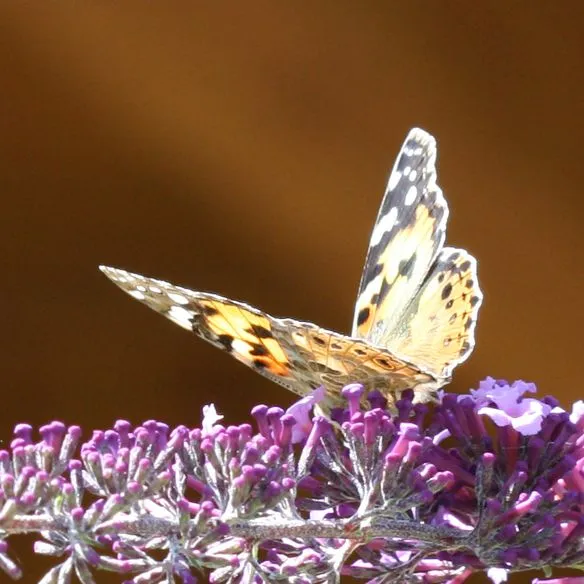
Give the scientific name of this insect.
Vanessa cardui
